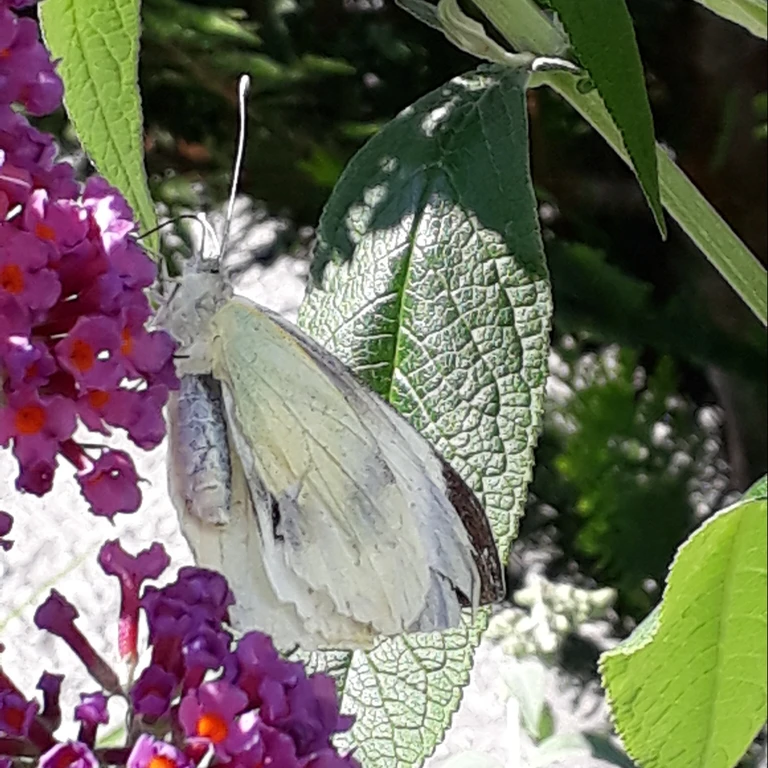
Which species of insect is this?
Pieris brassicae
